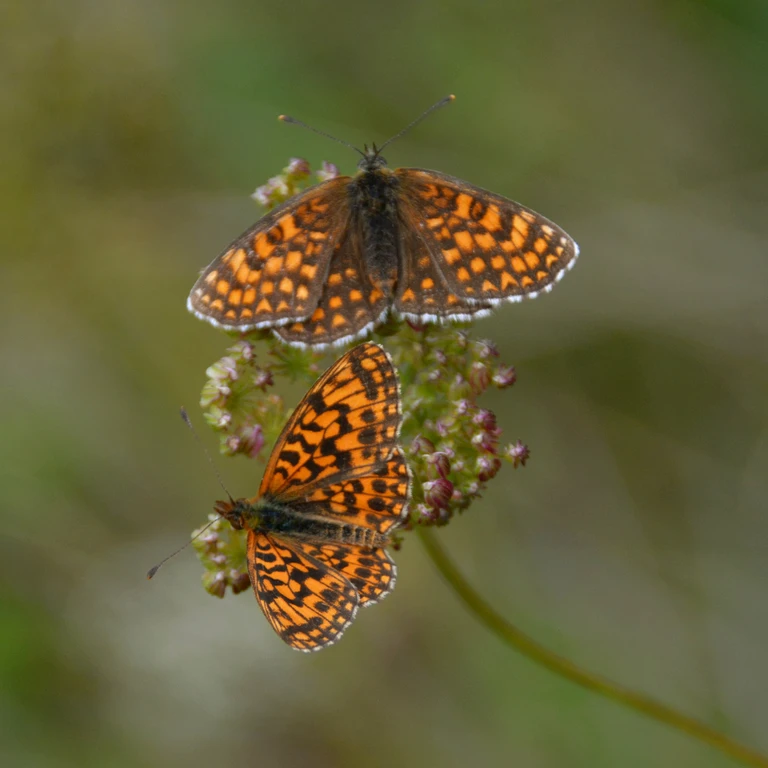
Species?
Boloria dia
